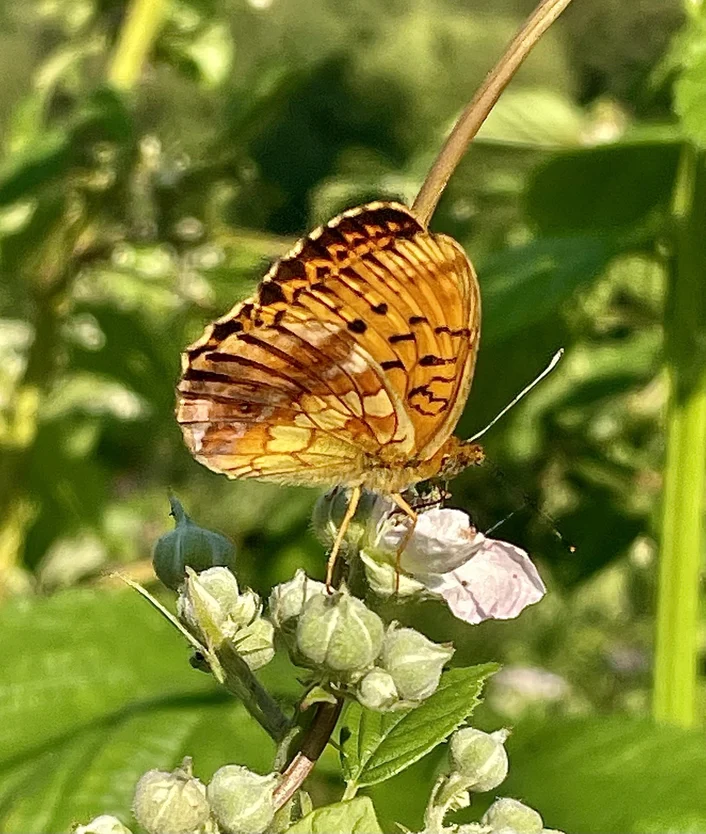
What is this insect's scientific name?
Brenthis daphne
